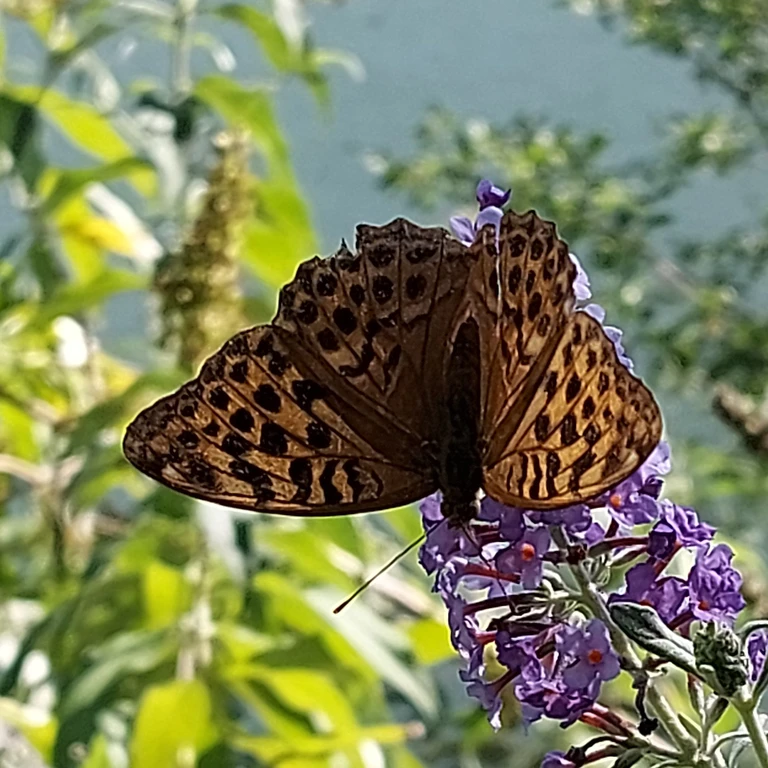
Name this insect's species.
Argynnis paphia
